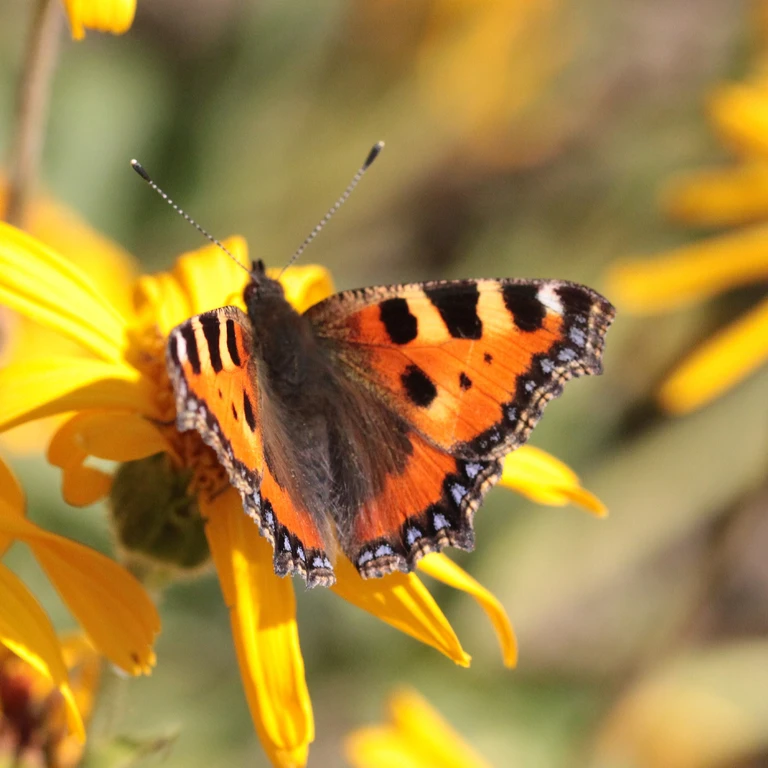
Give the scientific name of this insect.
Aglais urticae
